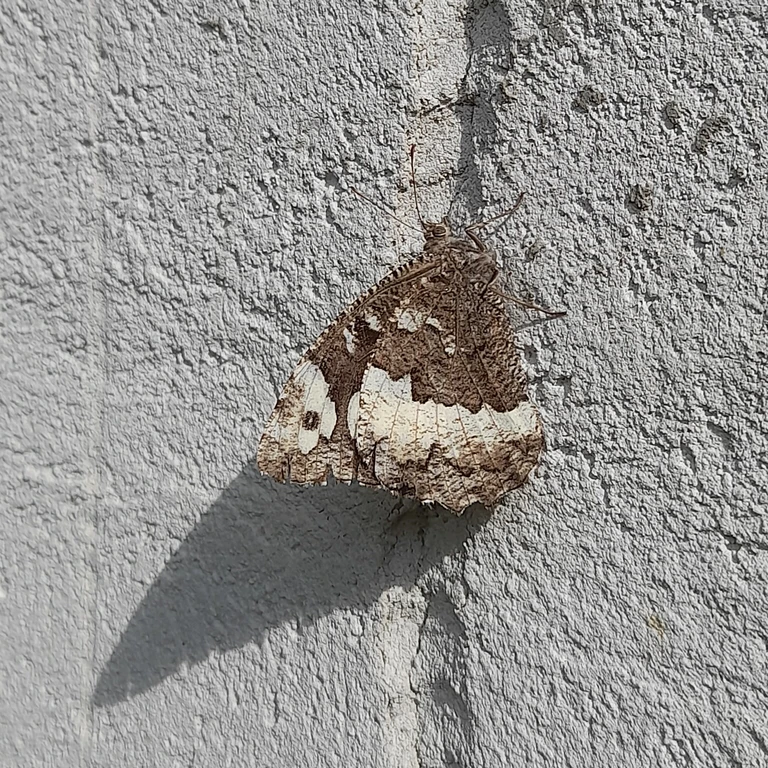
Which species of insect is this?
Brintesia circe
